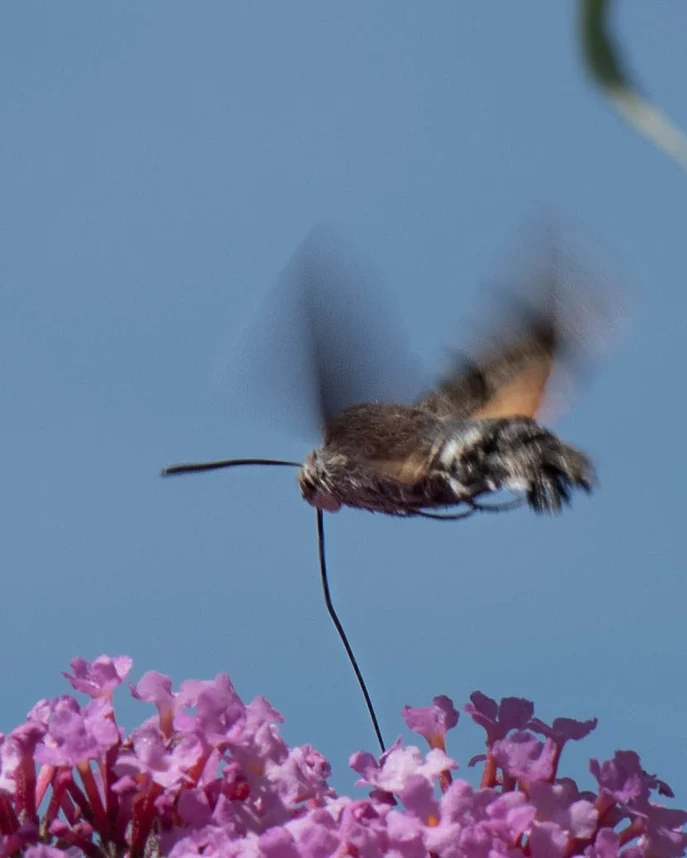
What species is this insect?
Macroglossum stellatarum
